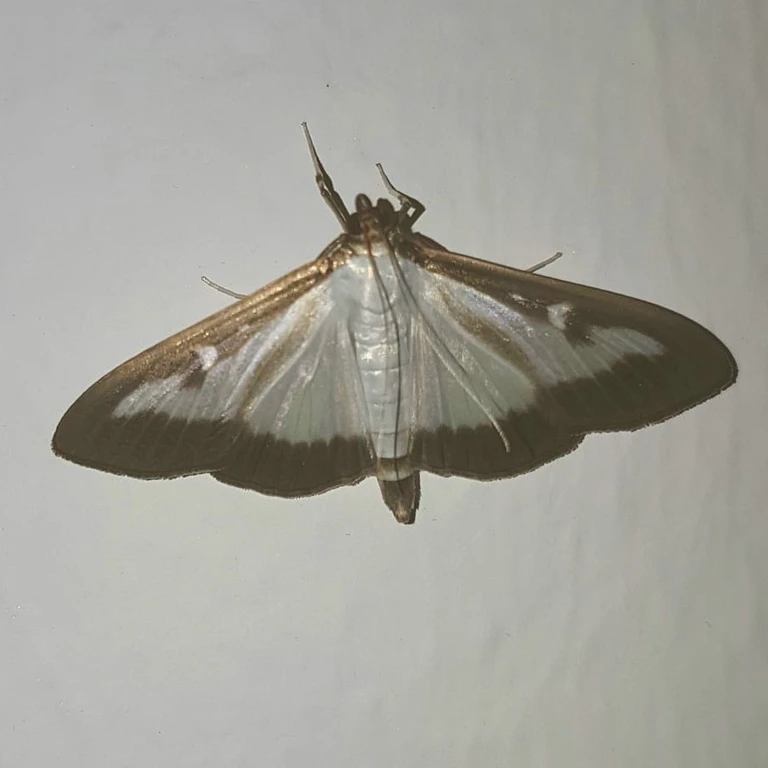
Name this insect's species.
Cydalima perspectalis
